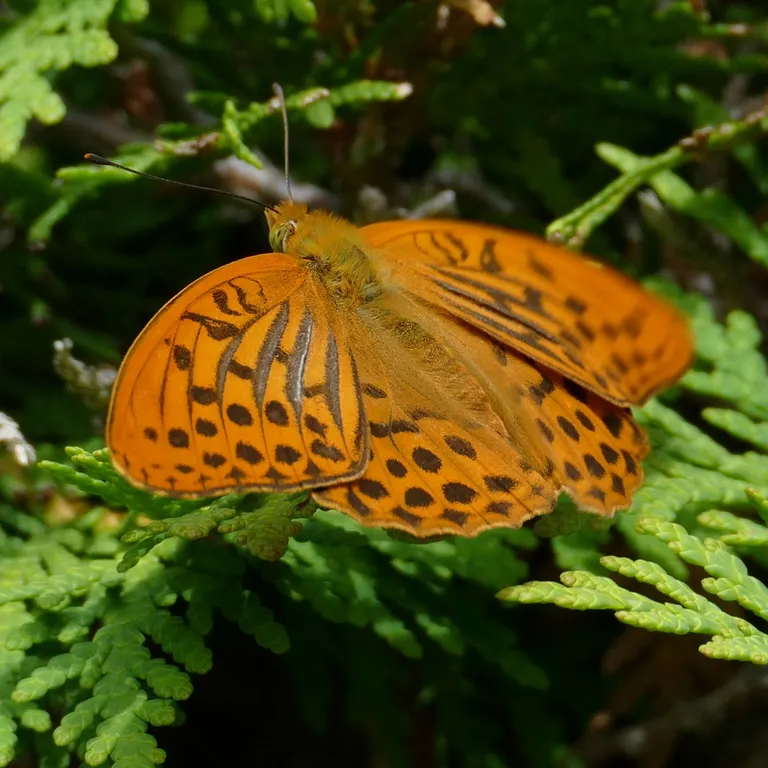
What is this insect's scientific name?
Argynnis paphia
